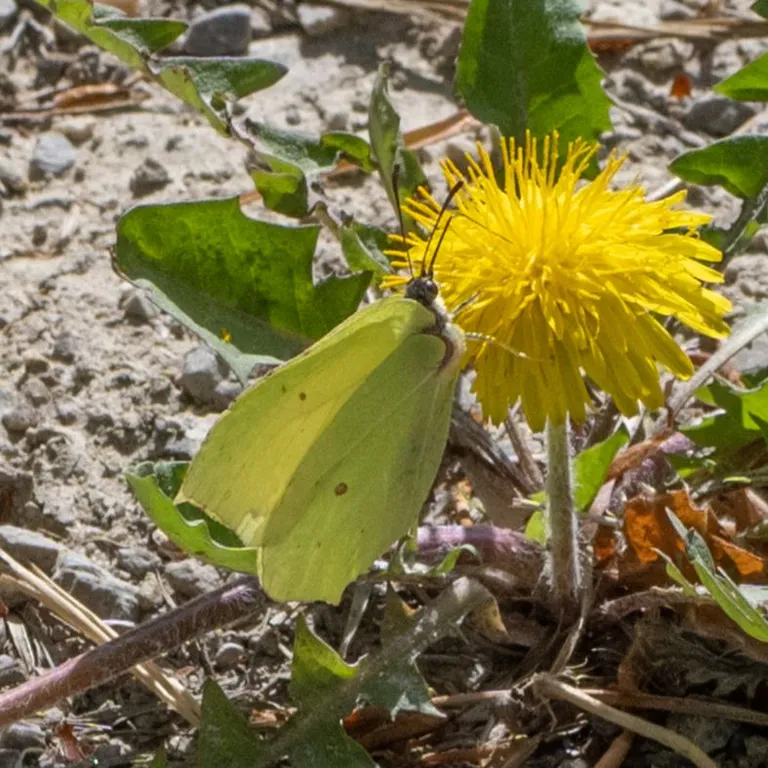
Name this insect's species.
Gonepteryx rhamni
